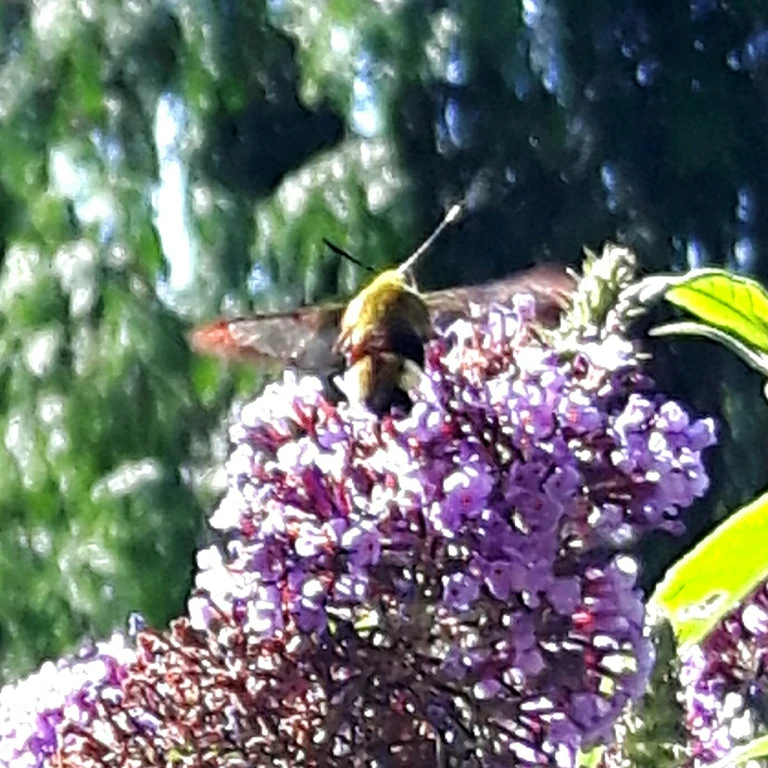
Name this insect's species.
Hemaris fuciformis
